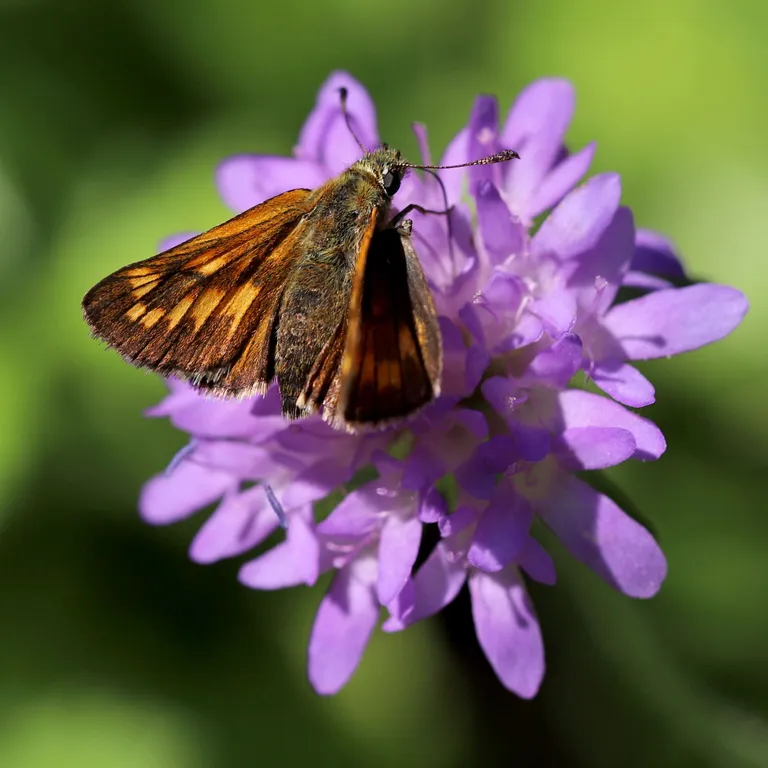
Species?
Ochlodes sylvanus (also Ochlodes venata)
